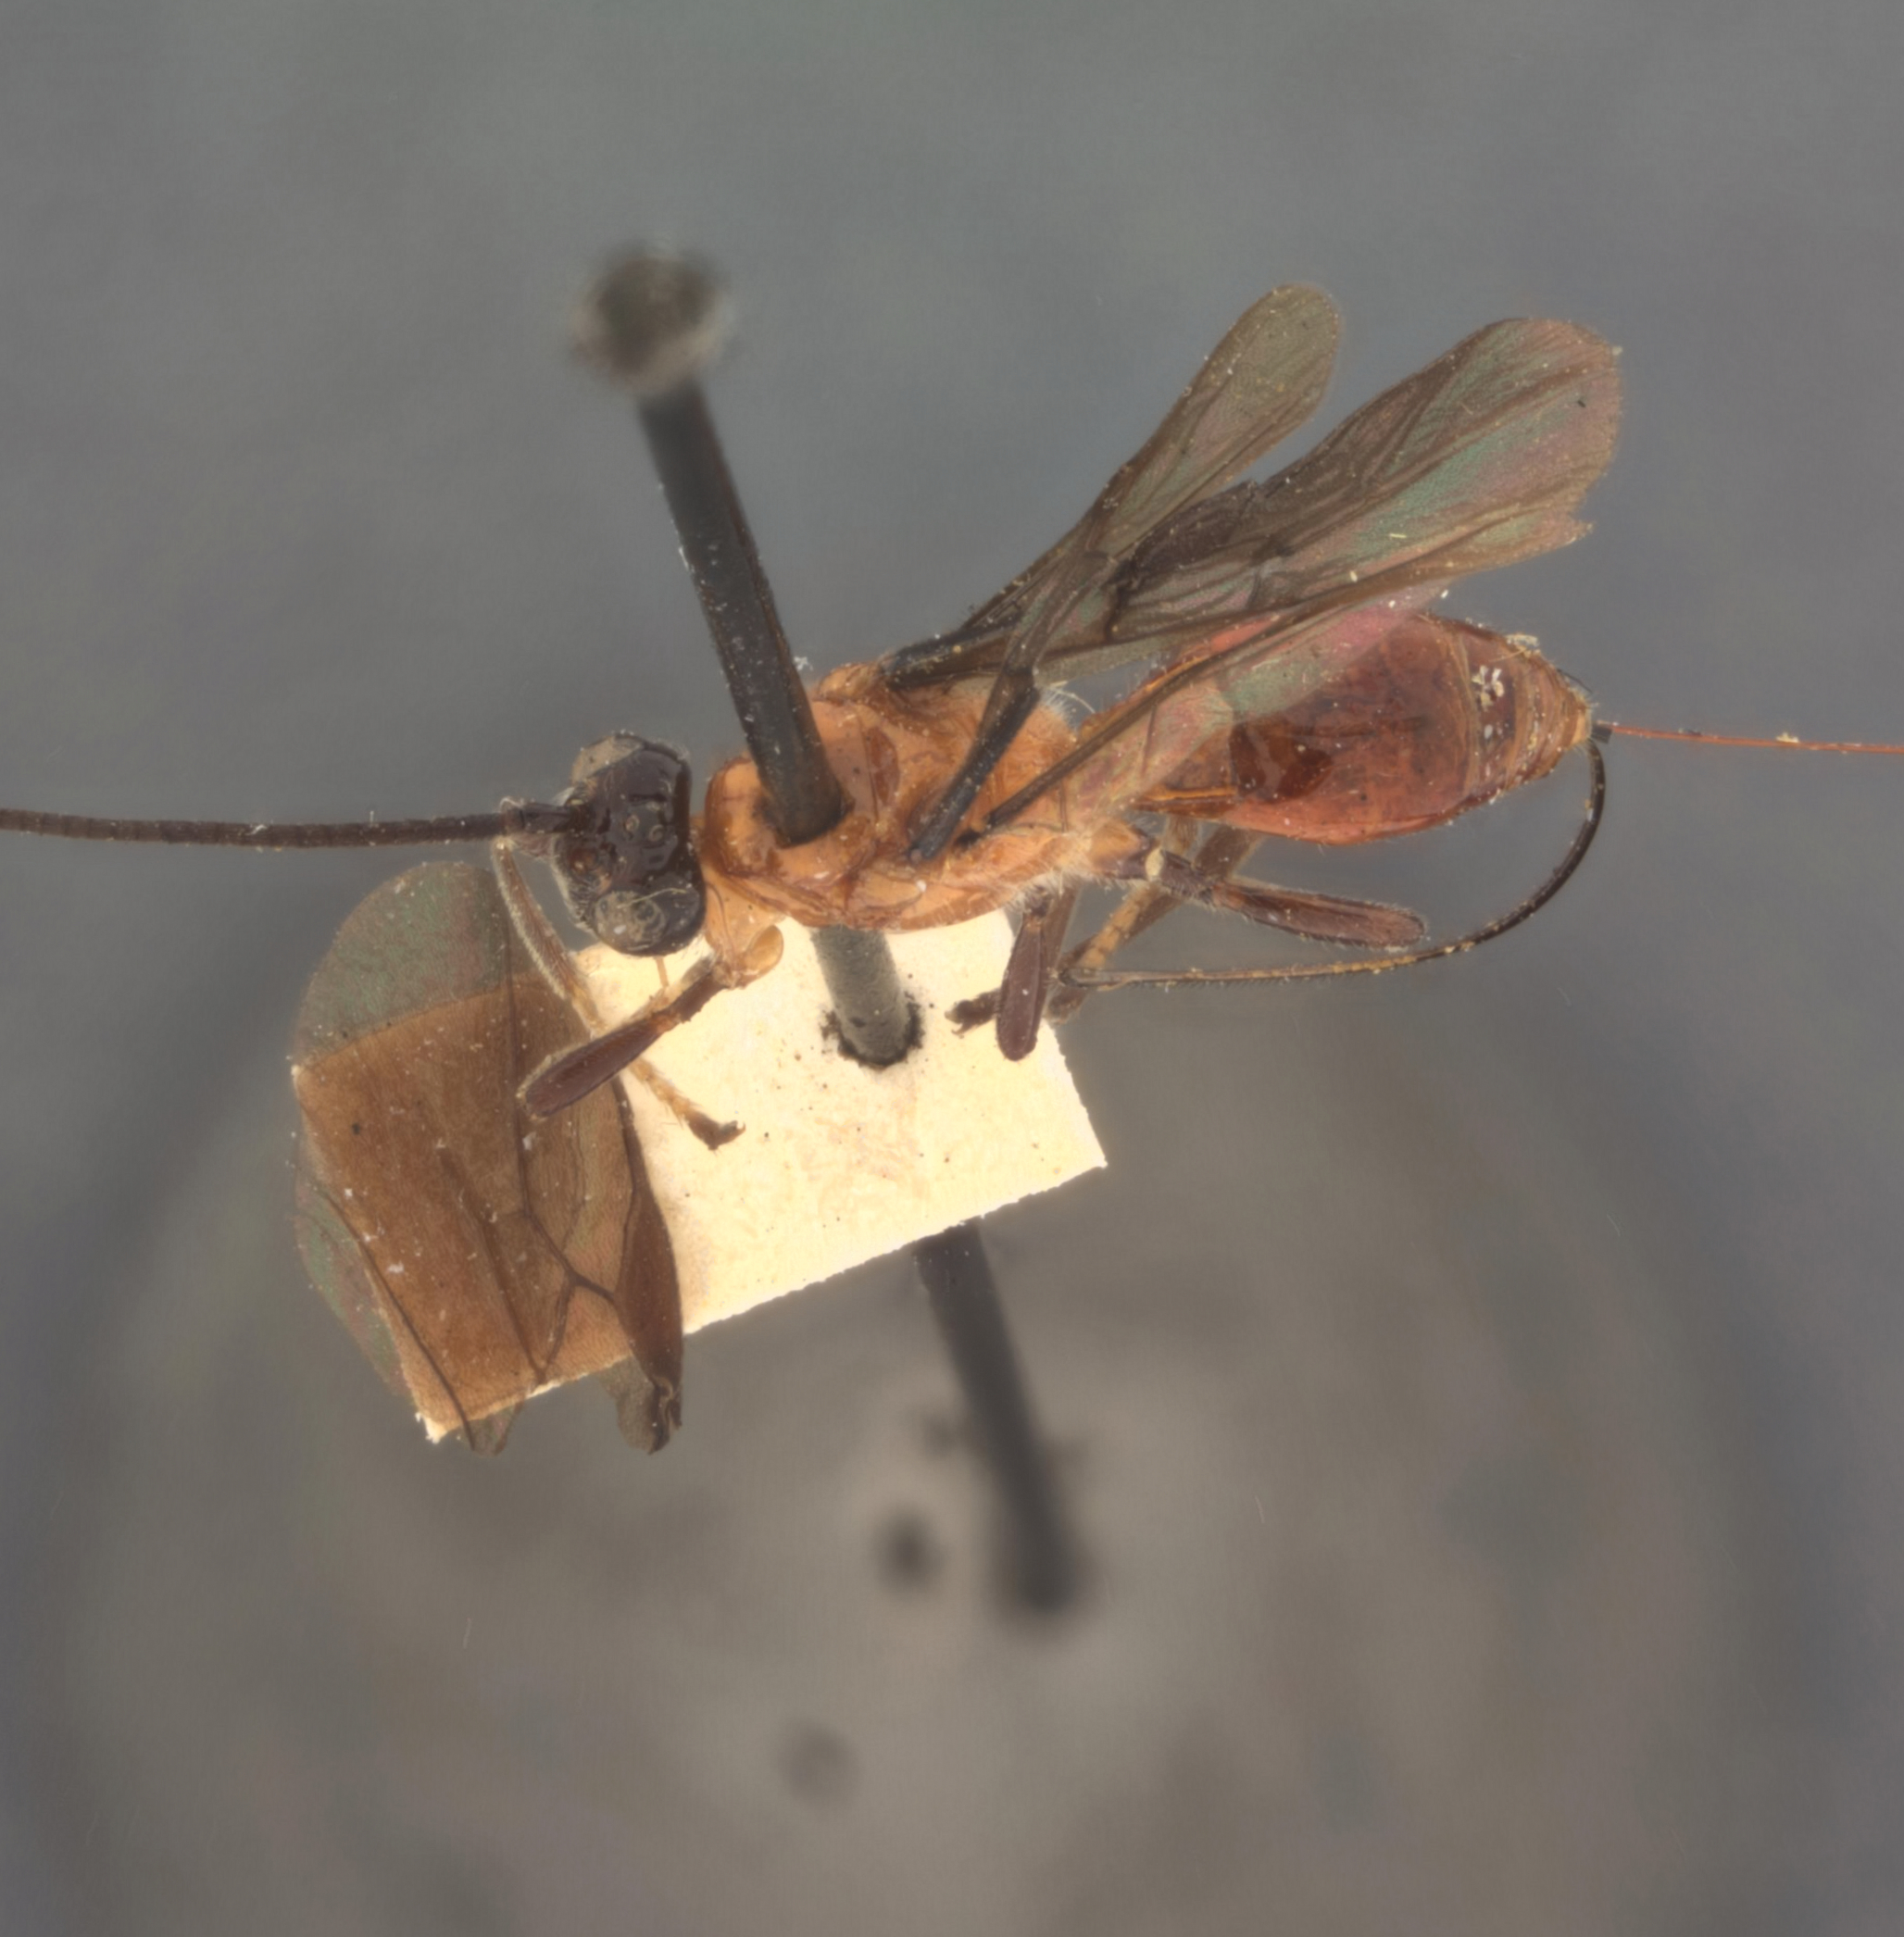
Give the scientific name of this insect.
Diachasma crawfordi
